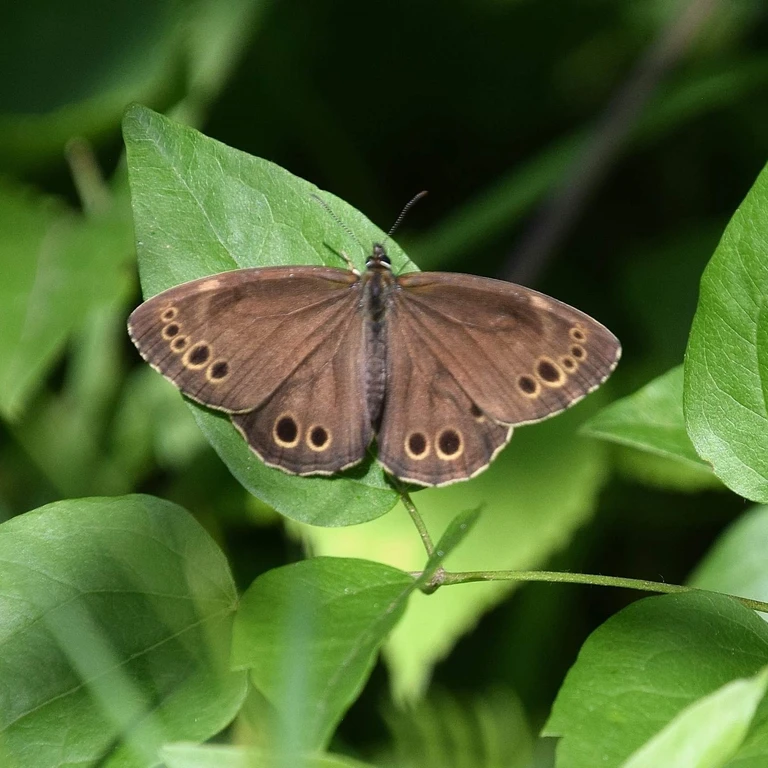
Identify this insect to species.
Lopinga achine (also Pararge achine)
